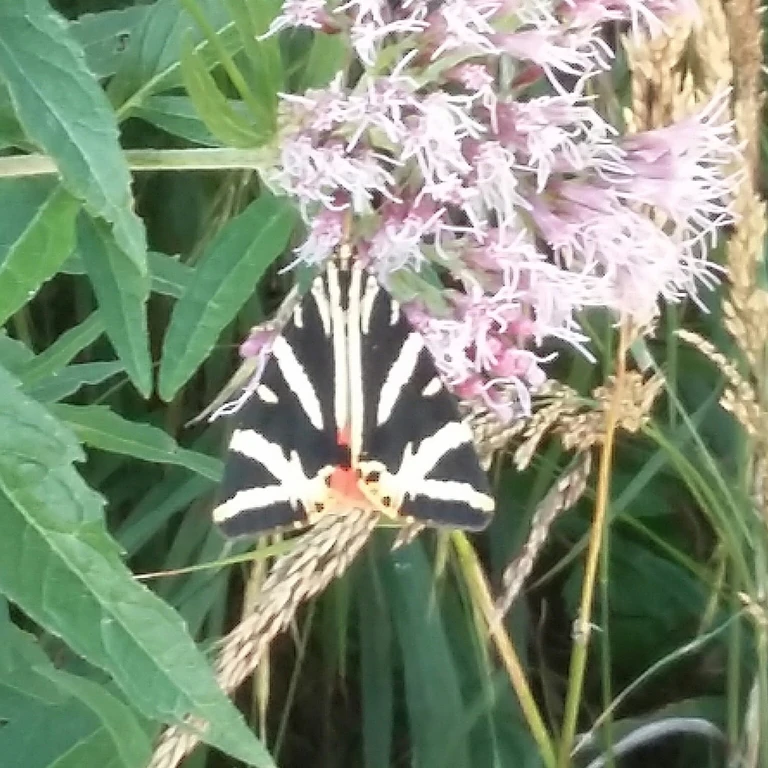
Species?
Euplagia quadripunctaria
